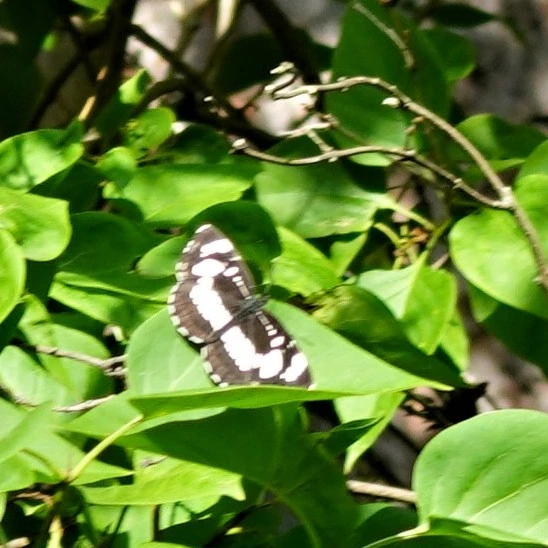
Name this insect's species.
Neptis rivularis
